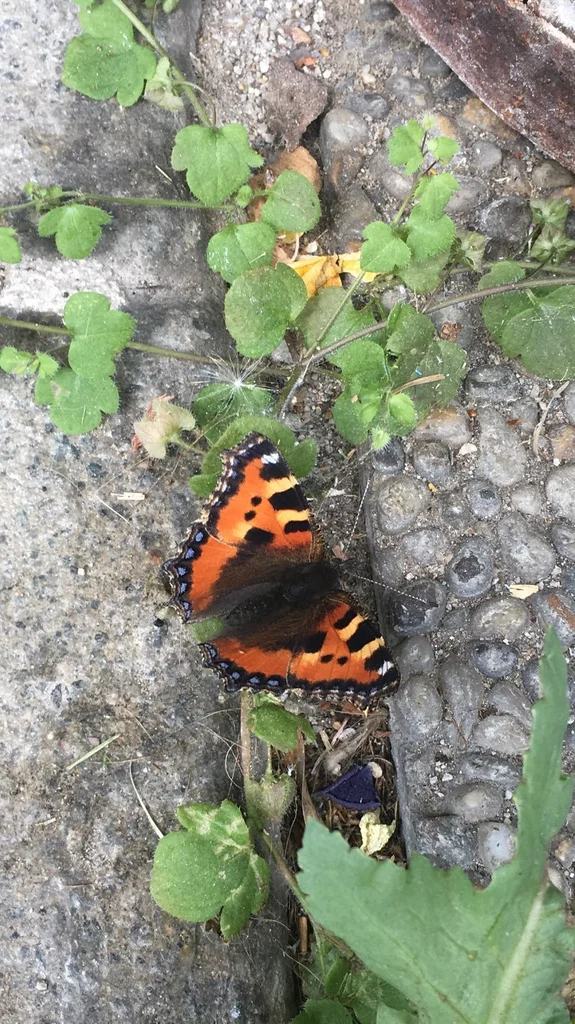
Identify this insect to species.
Aglais urticae
